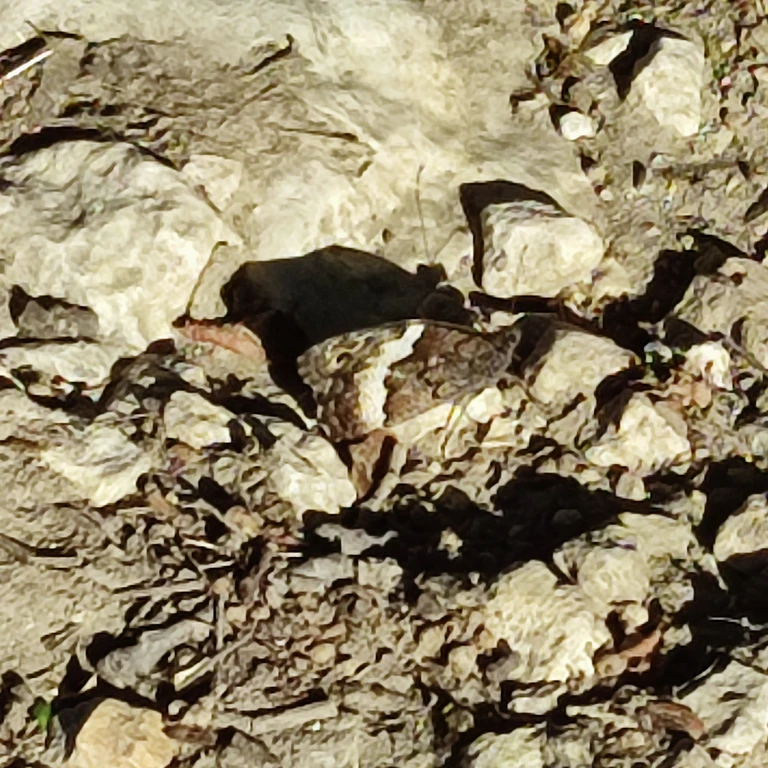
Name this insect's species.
Hipparchia fagi
